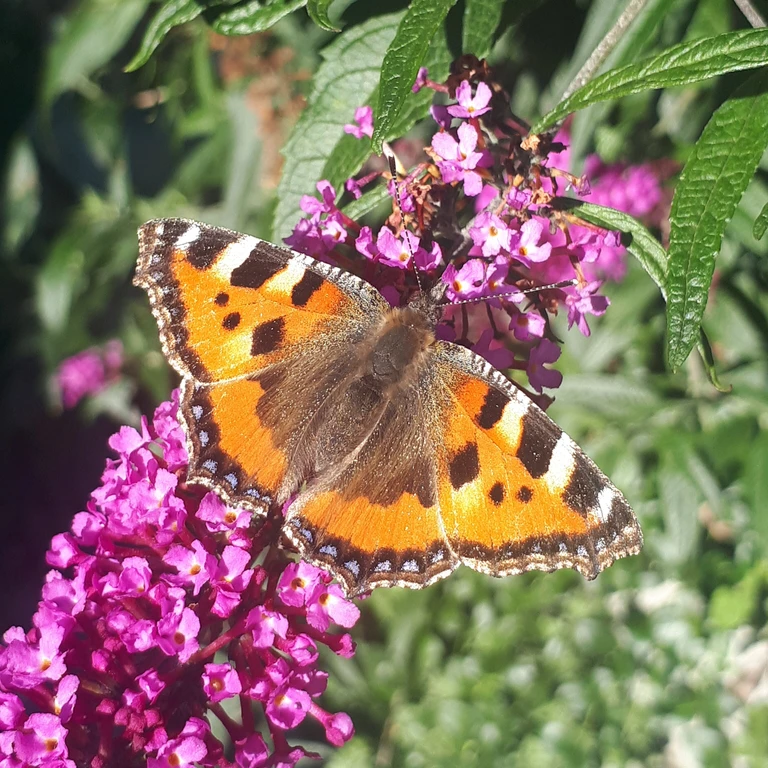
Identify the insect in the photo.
Aglais urticae
